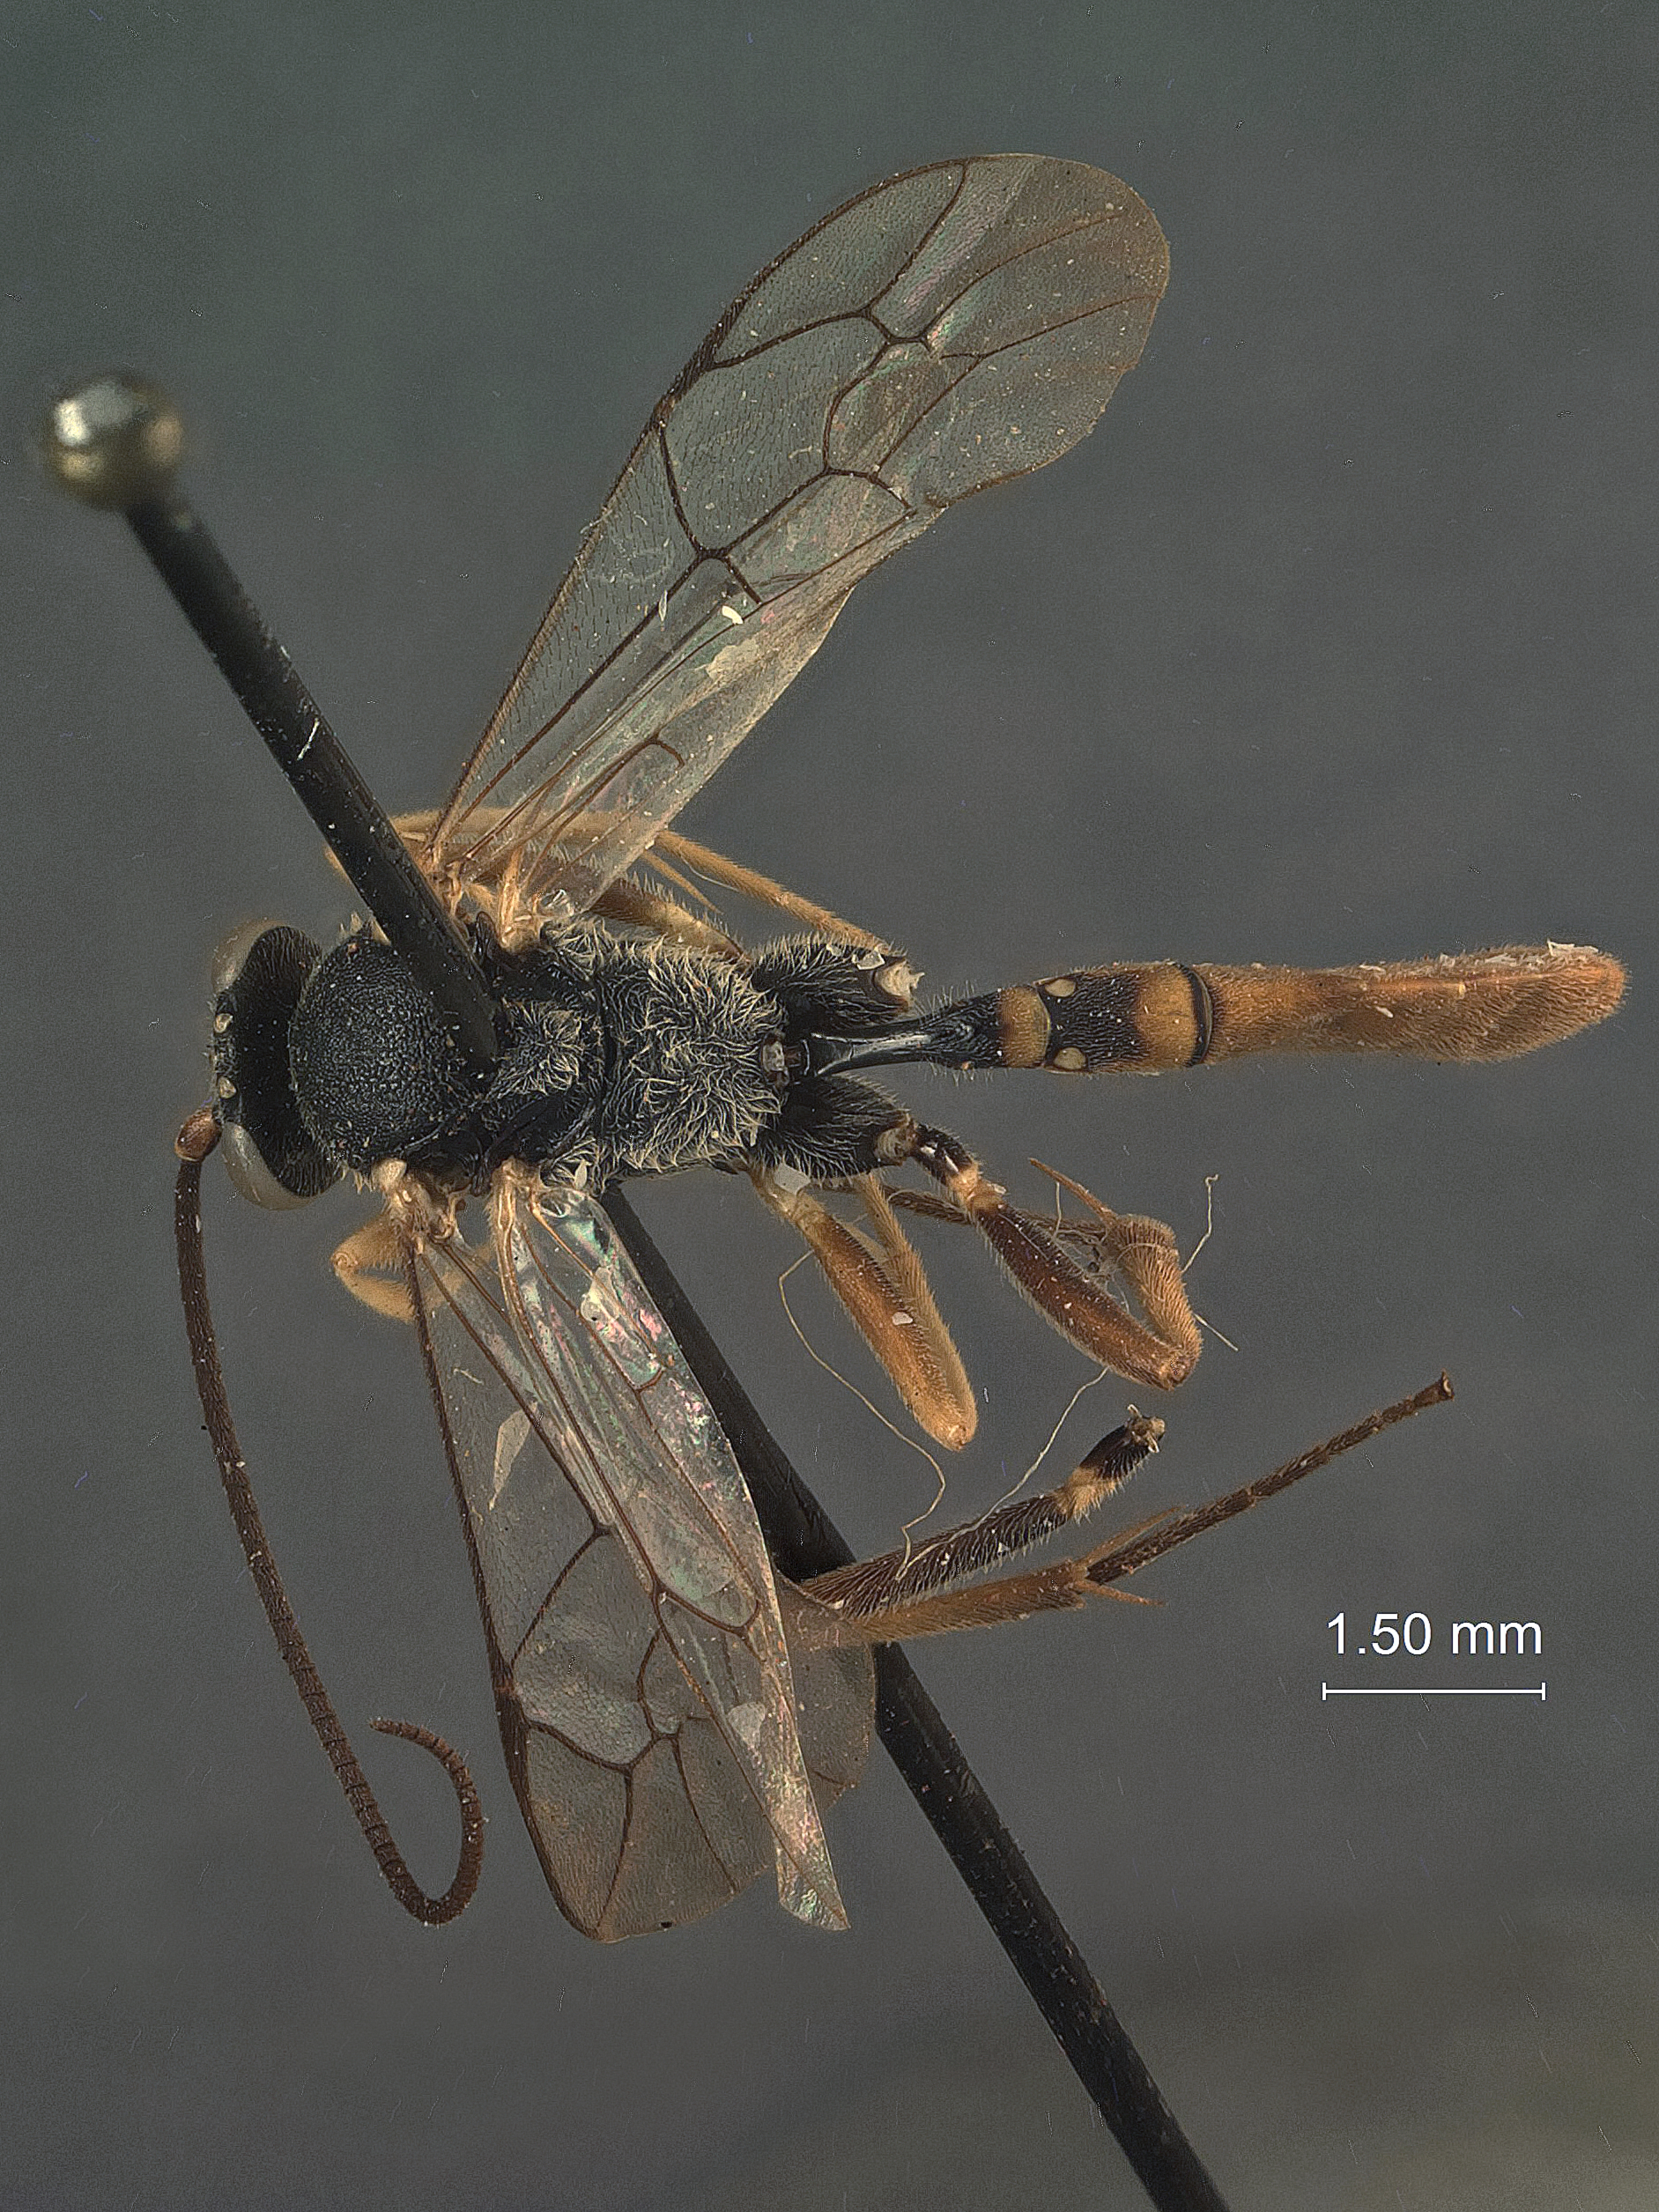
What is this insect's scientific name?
Charops papilionis
